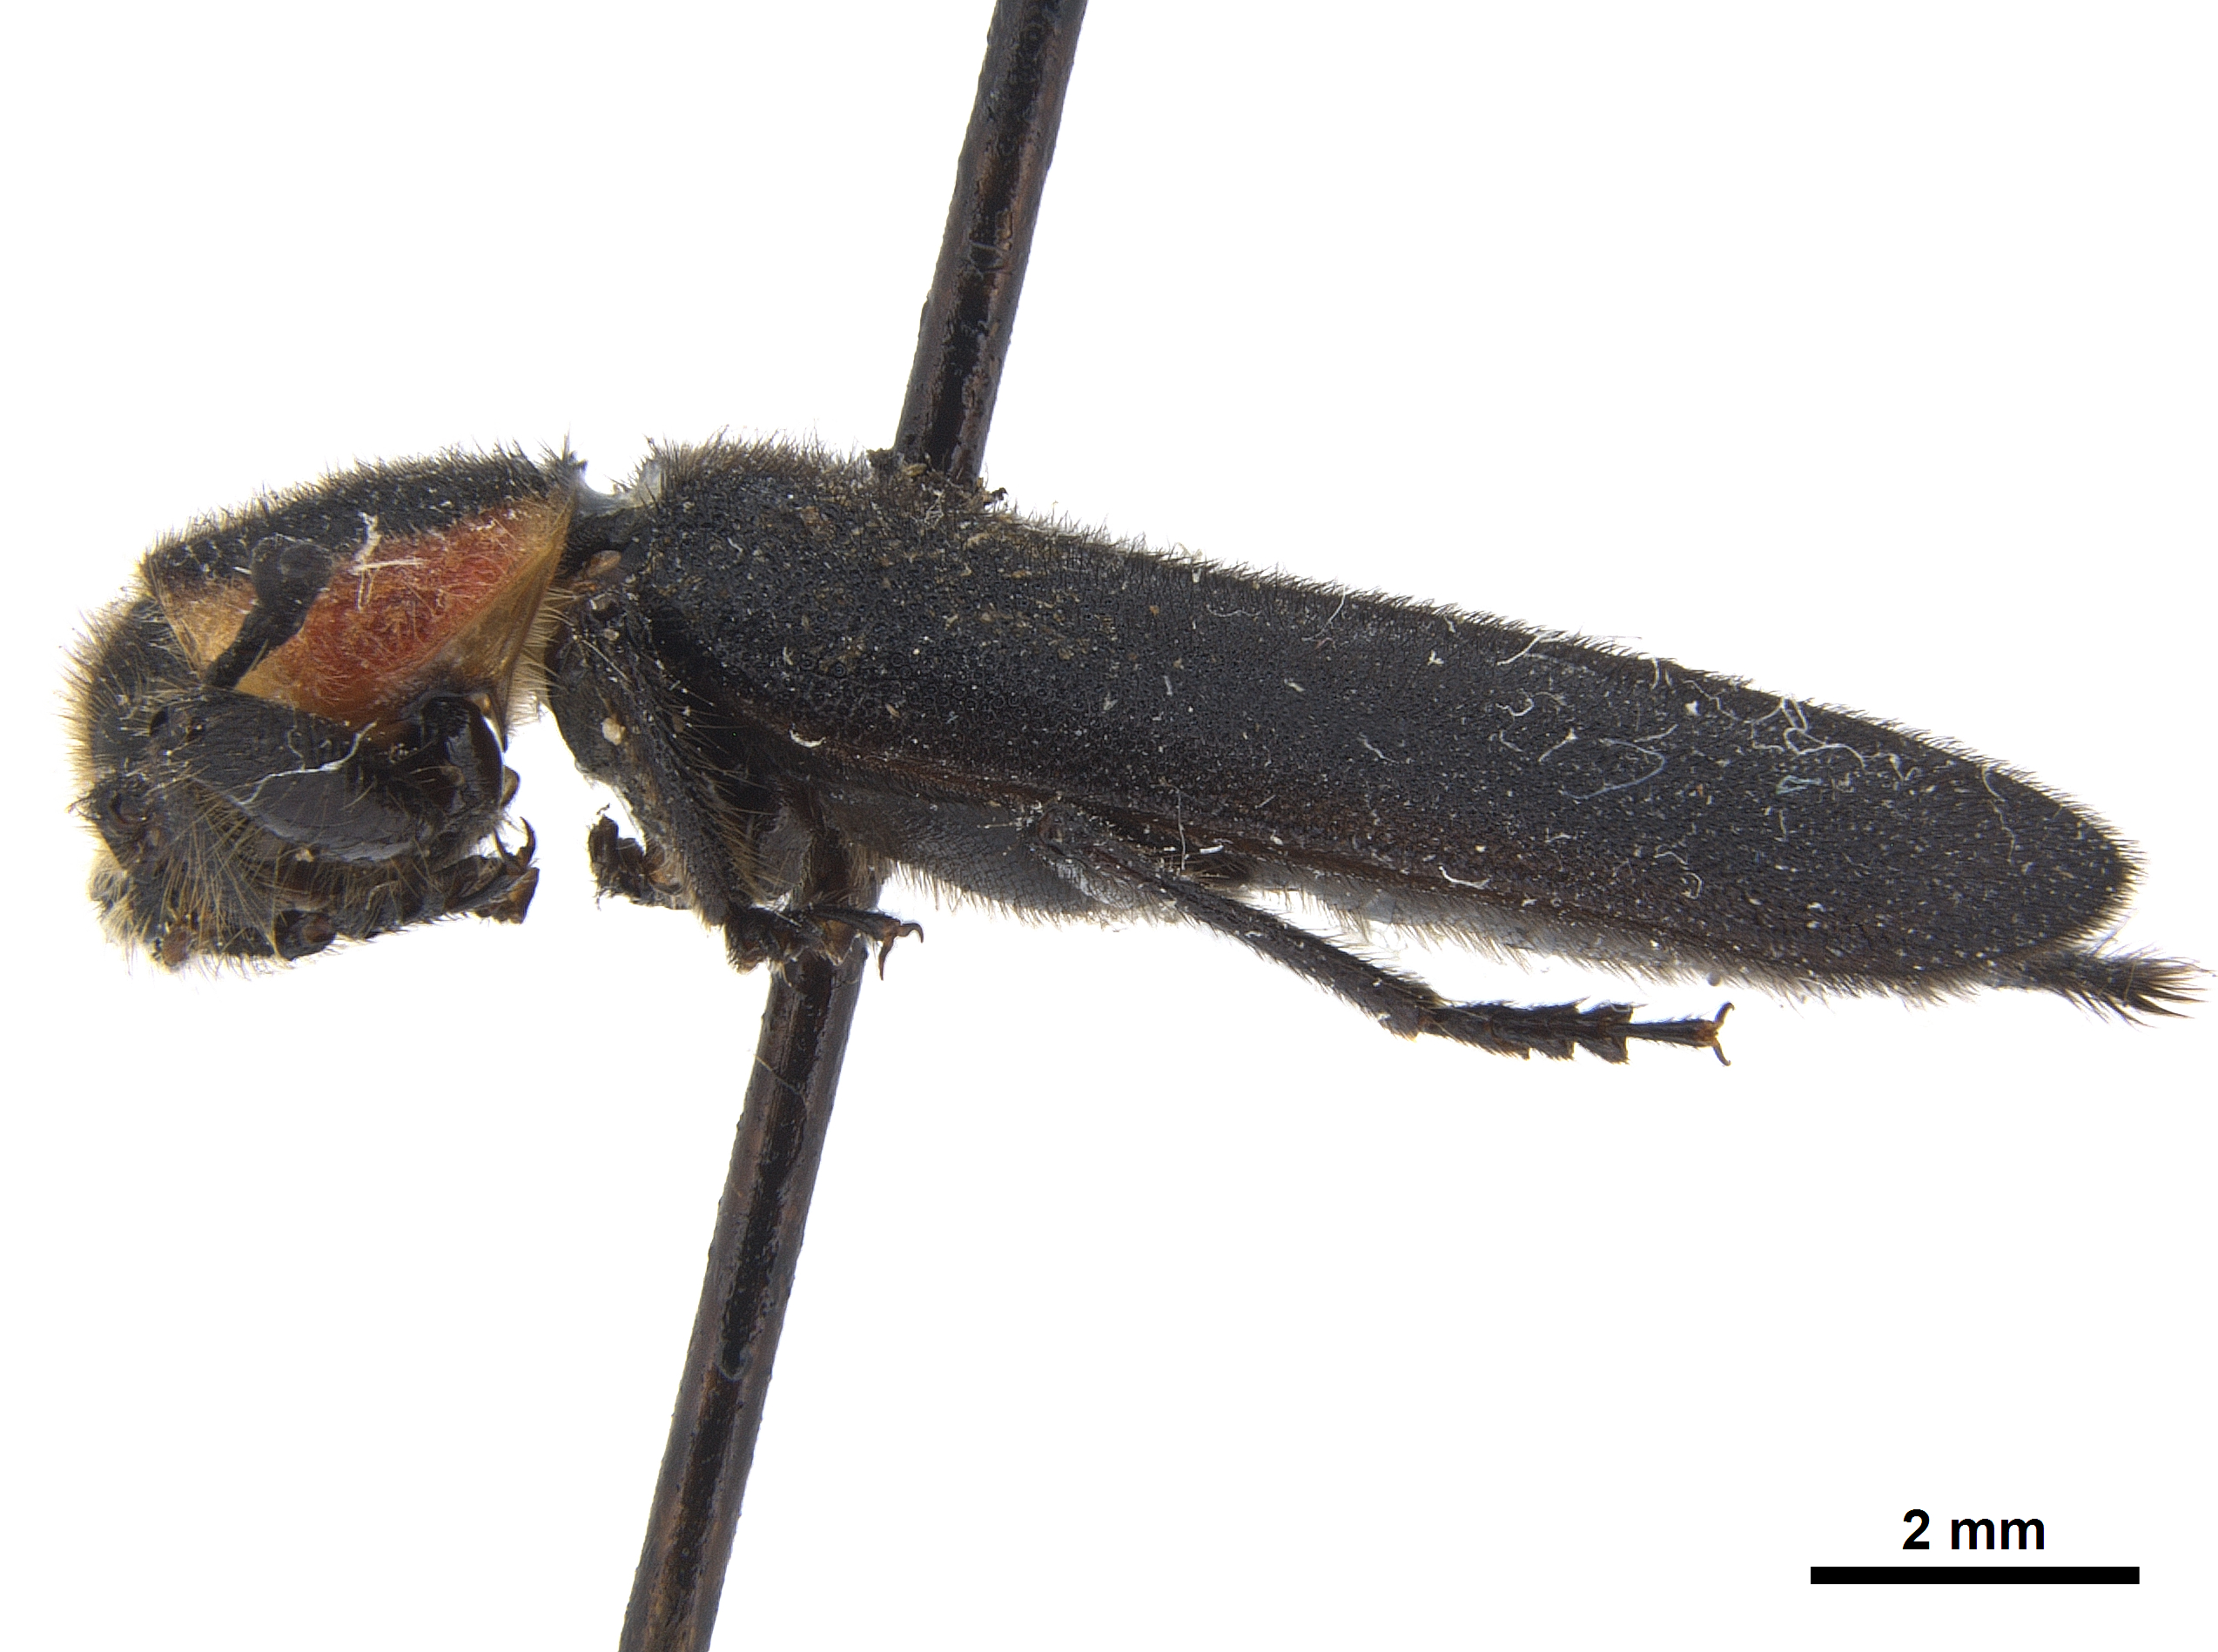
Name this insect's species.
Chariessa pilosa
